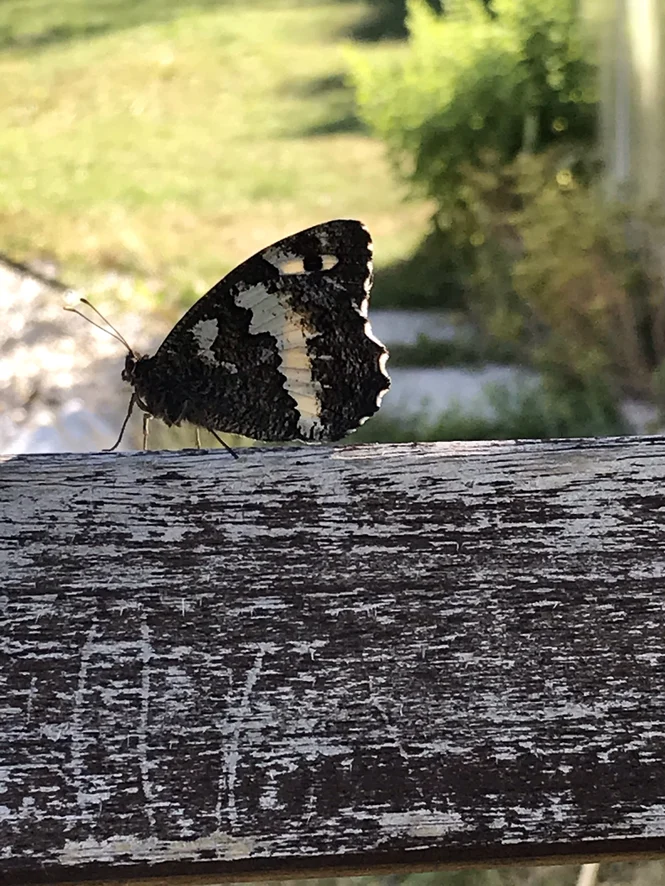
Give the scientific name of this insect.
Brintesia circe
